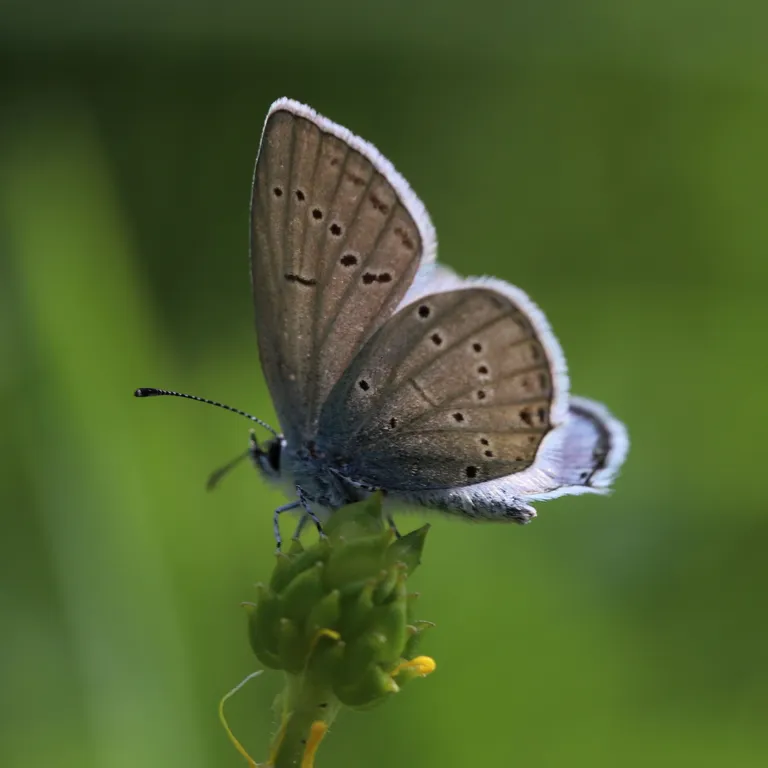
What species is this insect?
Cupido decolorata (also Elkalyce decolorata)
